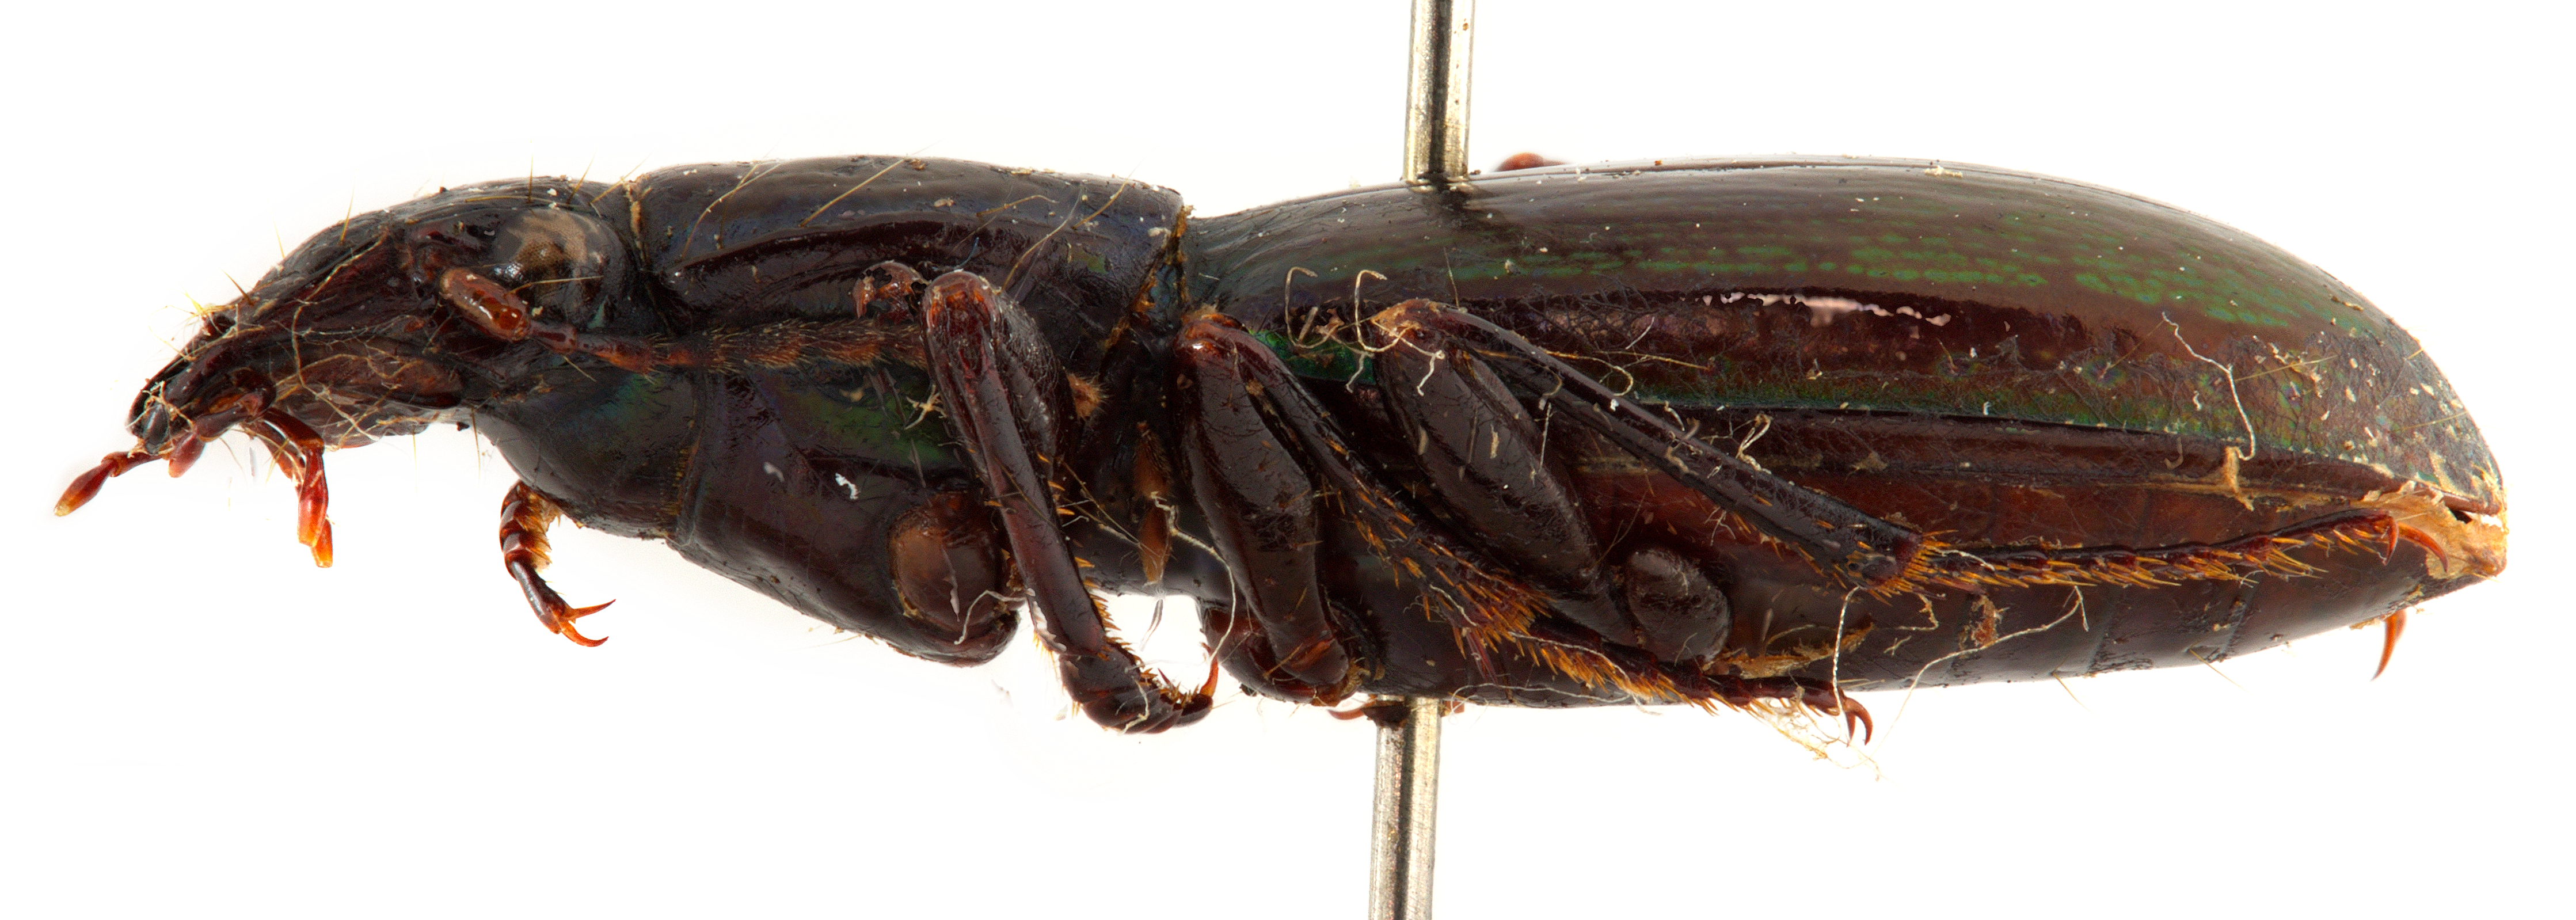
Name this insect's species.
Creobius eydouxi
